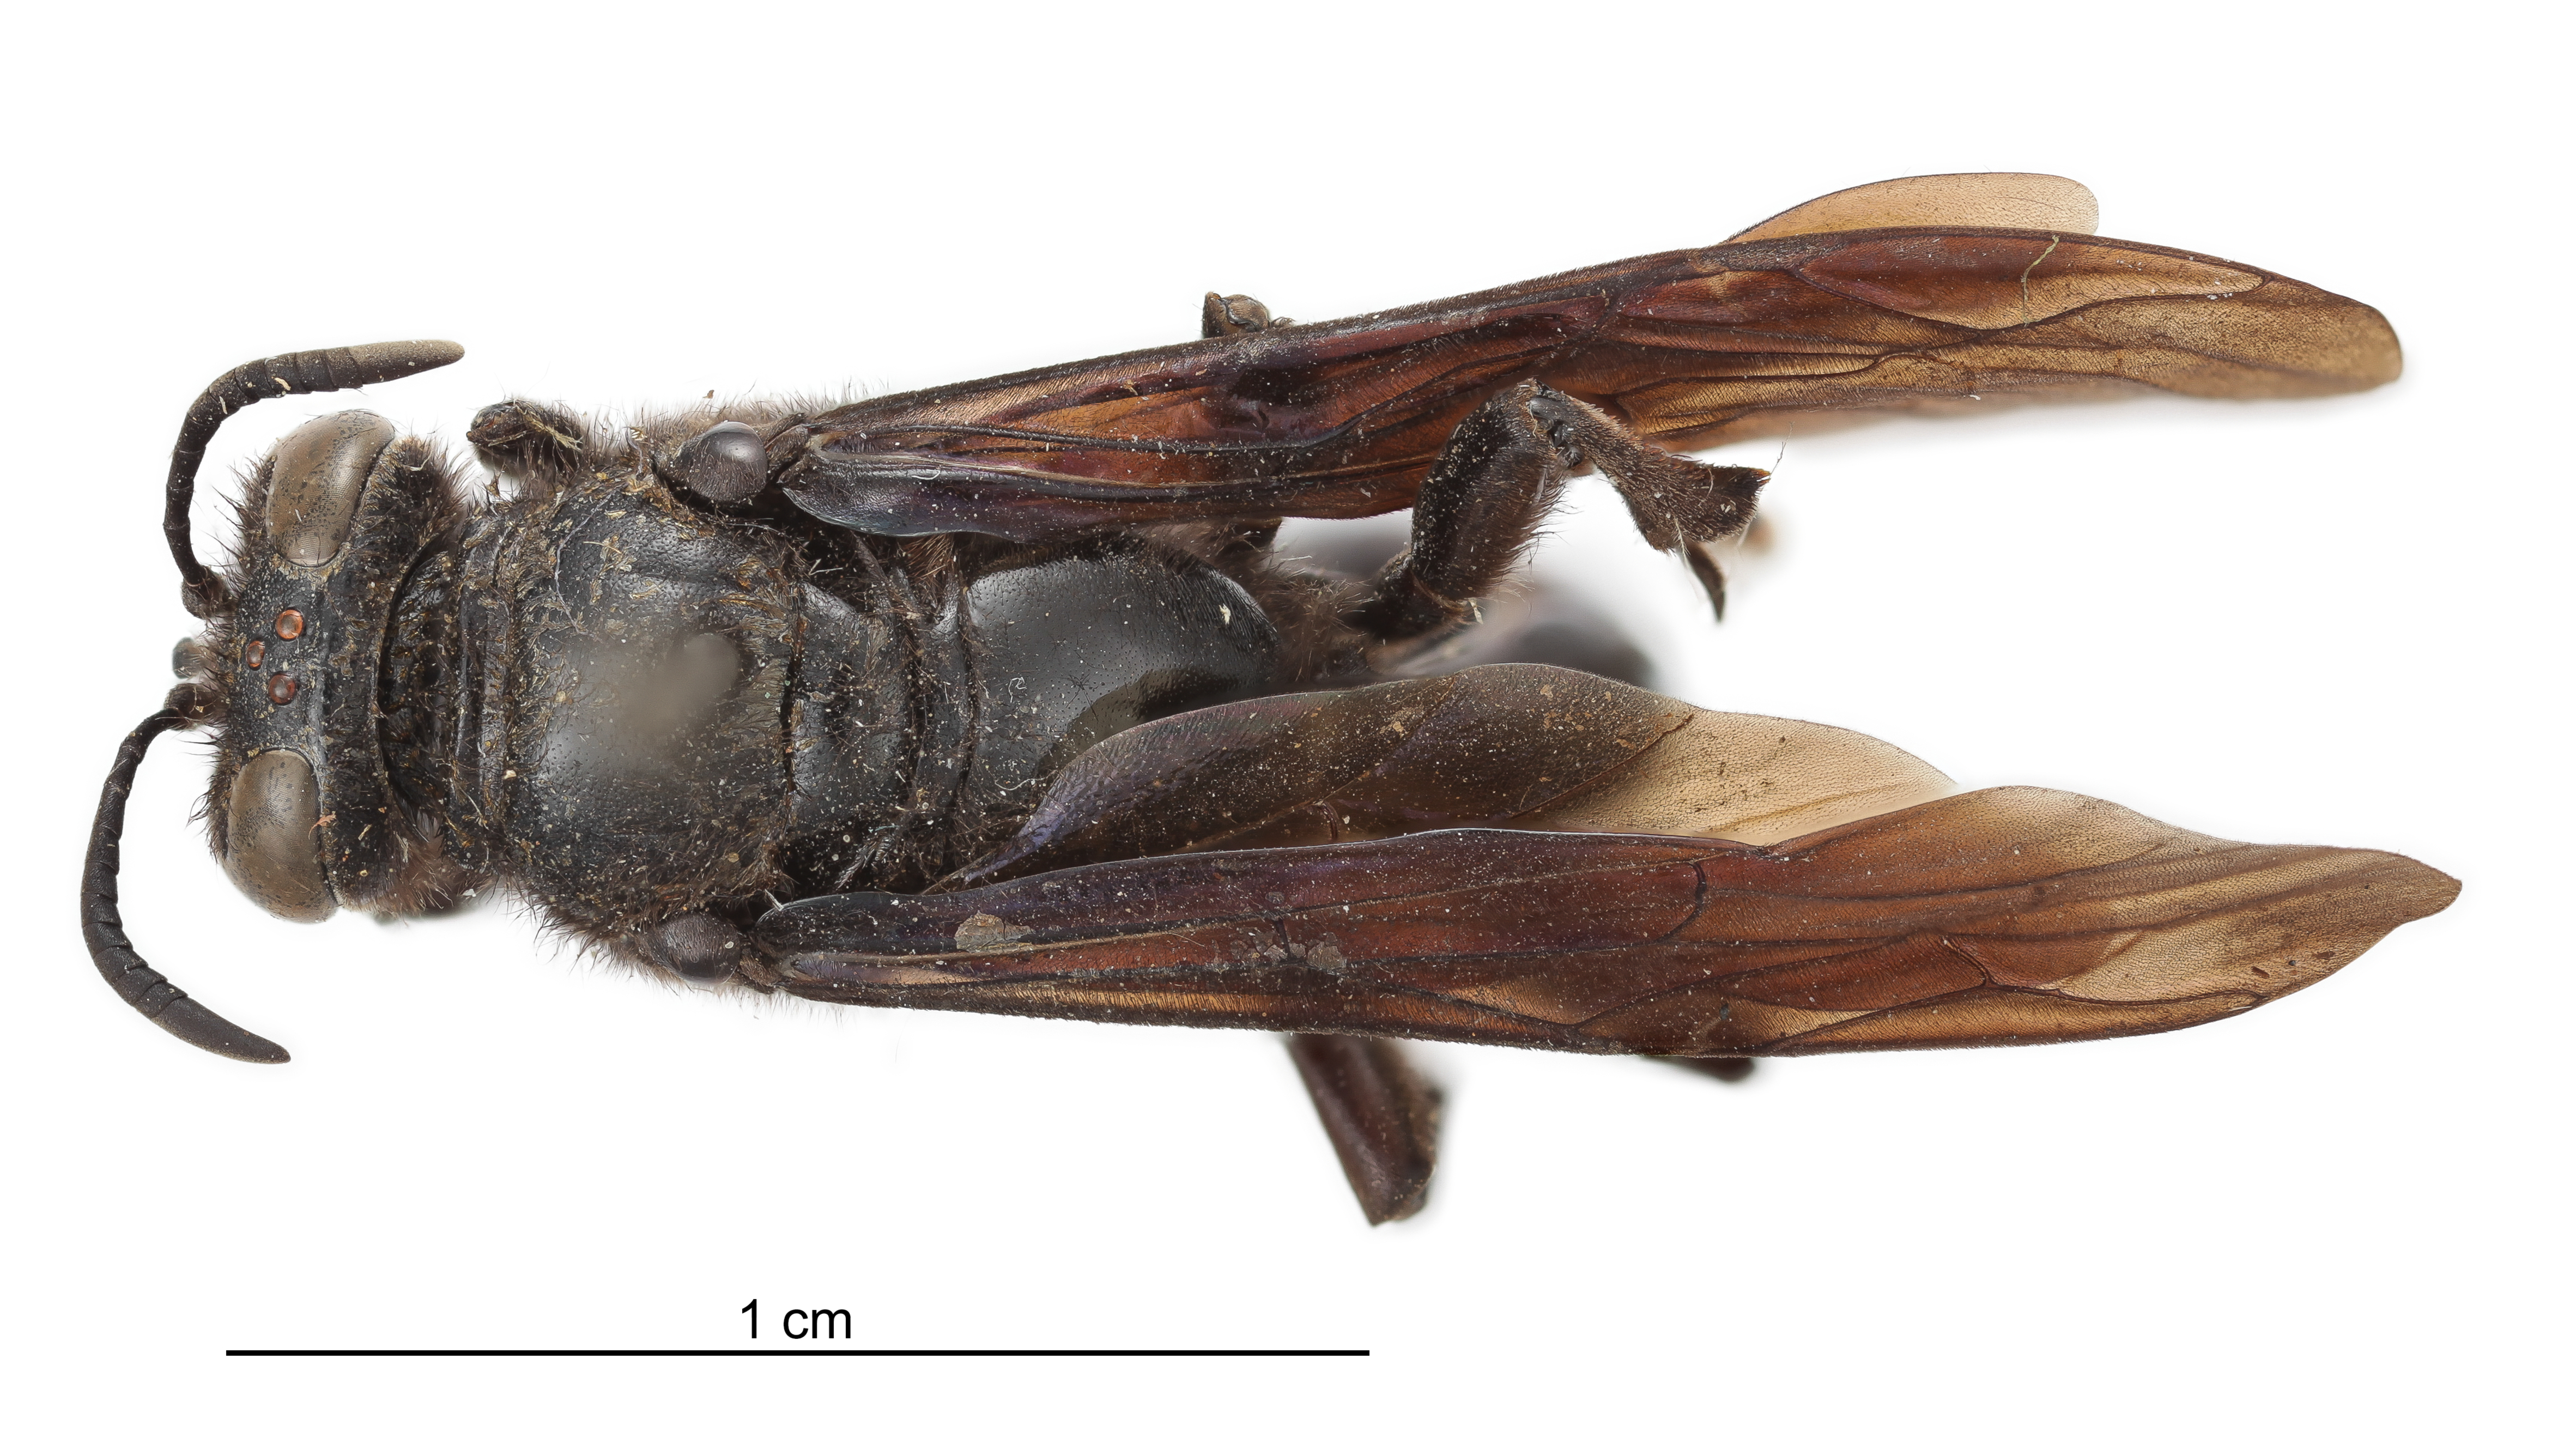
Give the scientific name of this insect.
Trypoxylon gandarai
